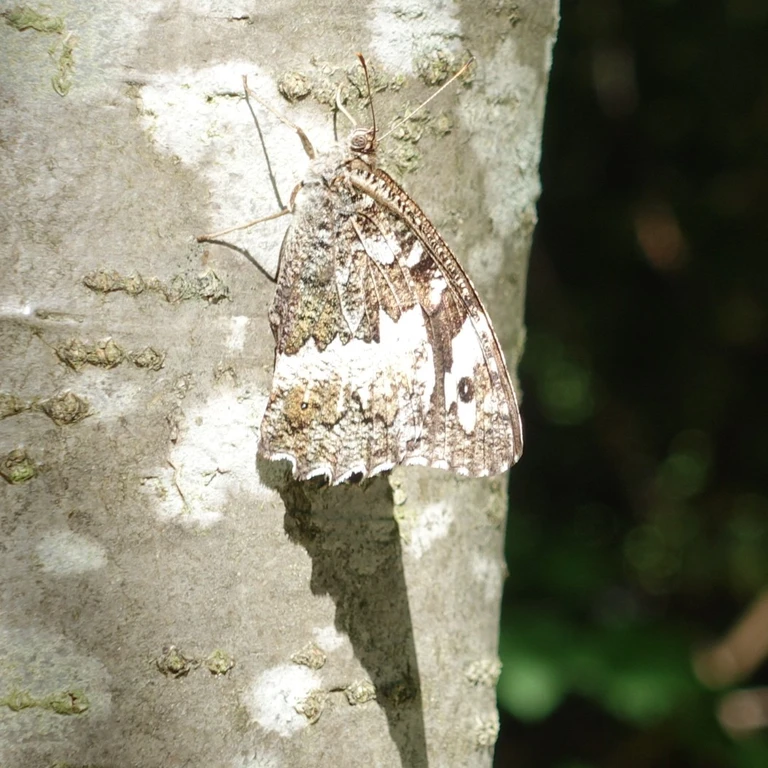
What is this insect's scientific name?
Brintesia circe
